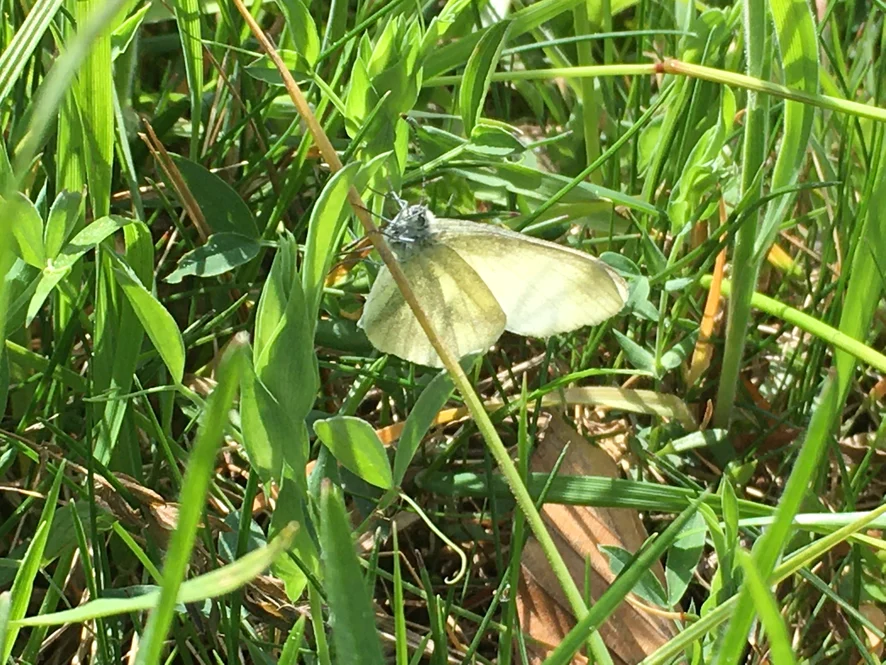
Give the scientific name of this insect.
Leptidea sinapis/juvernica
